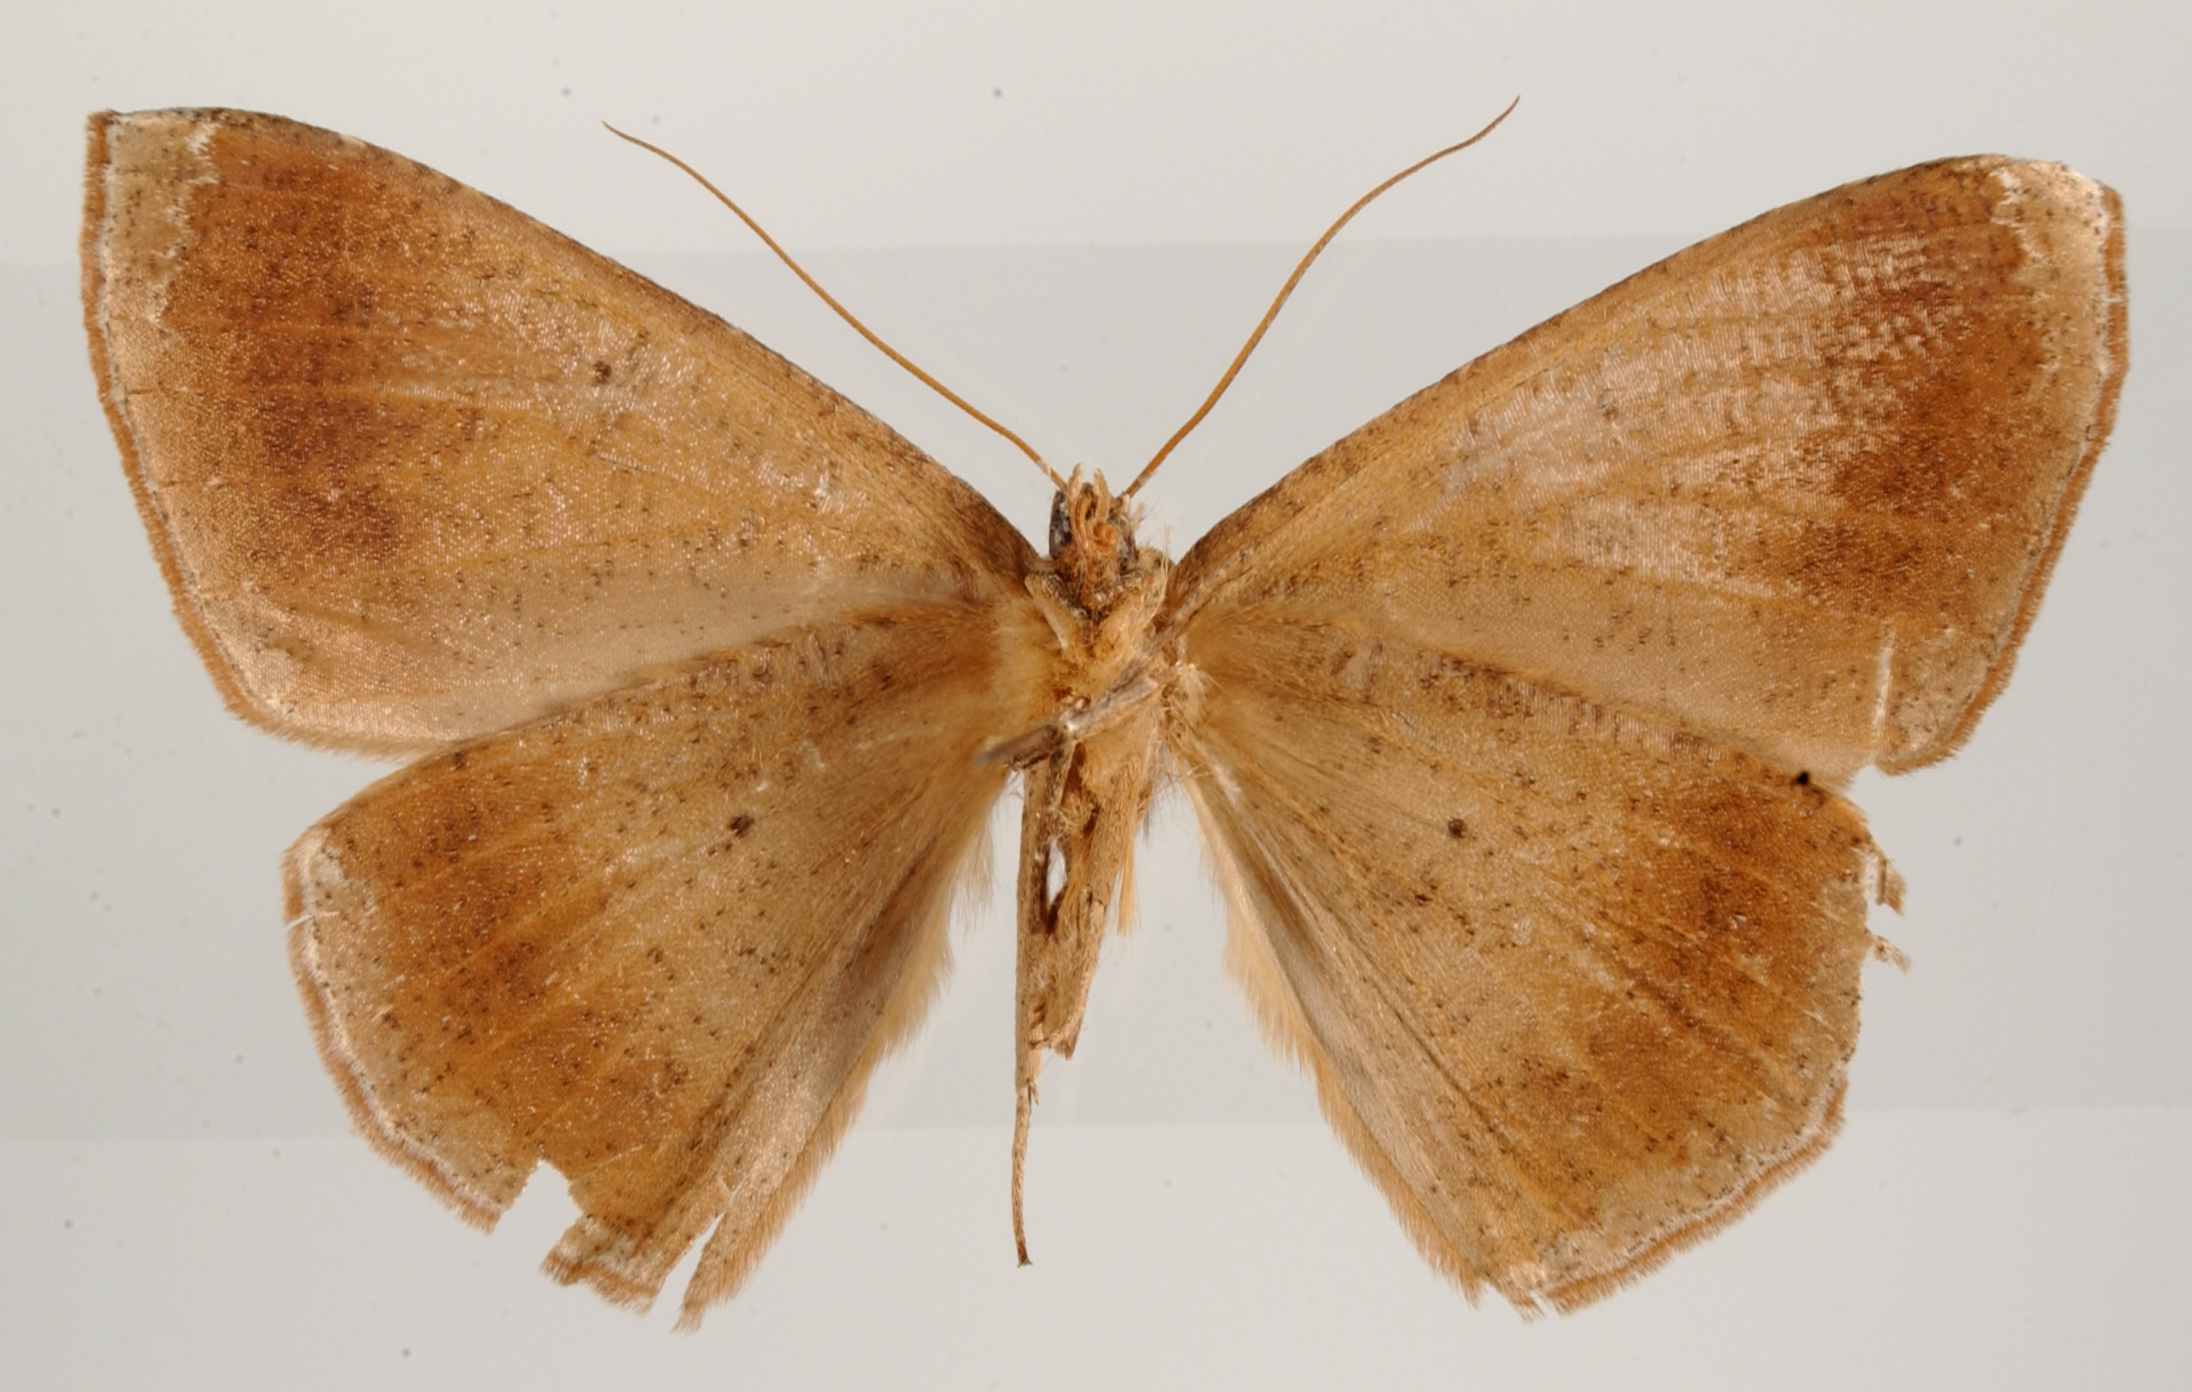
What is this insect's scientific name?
Ira tharbaria
